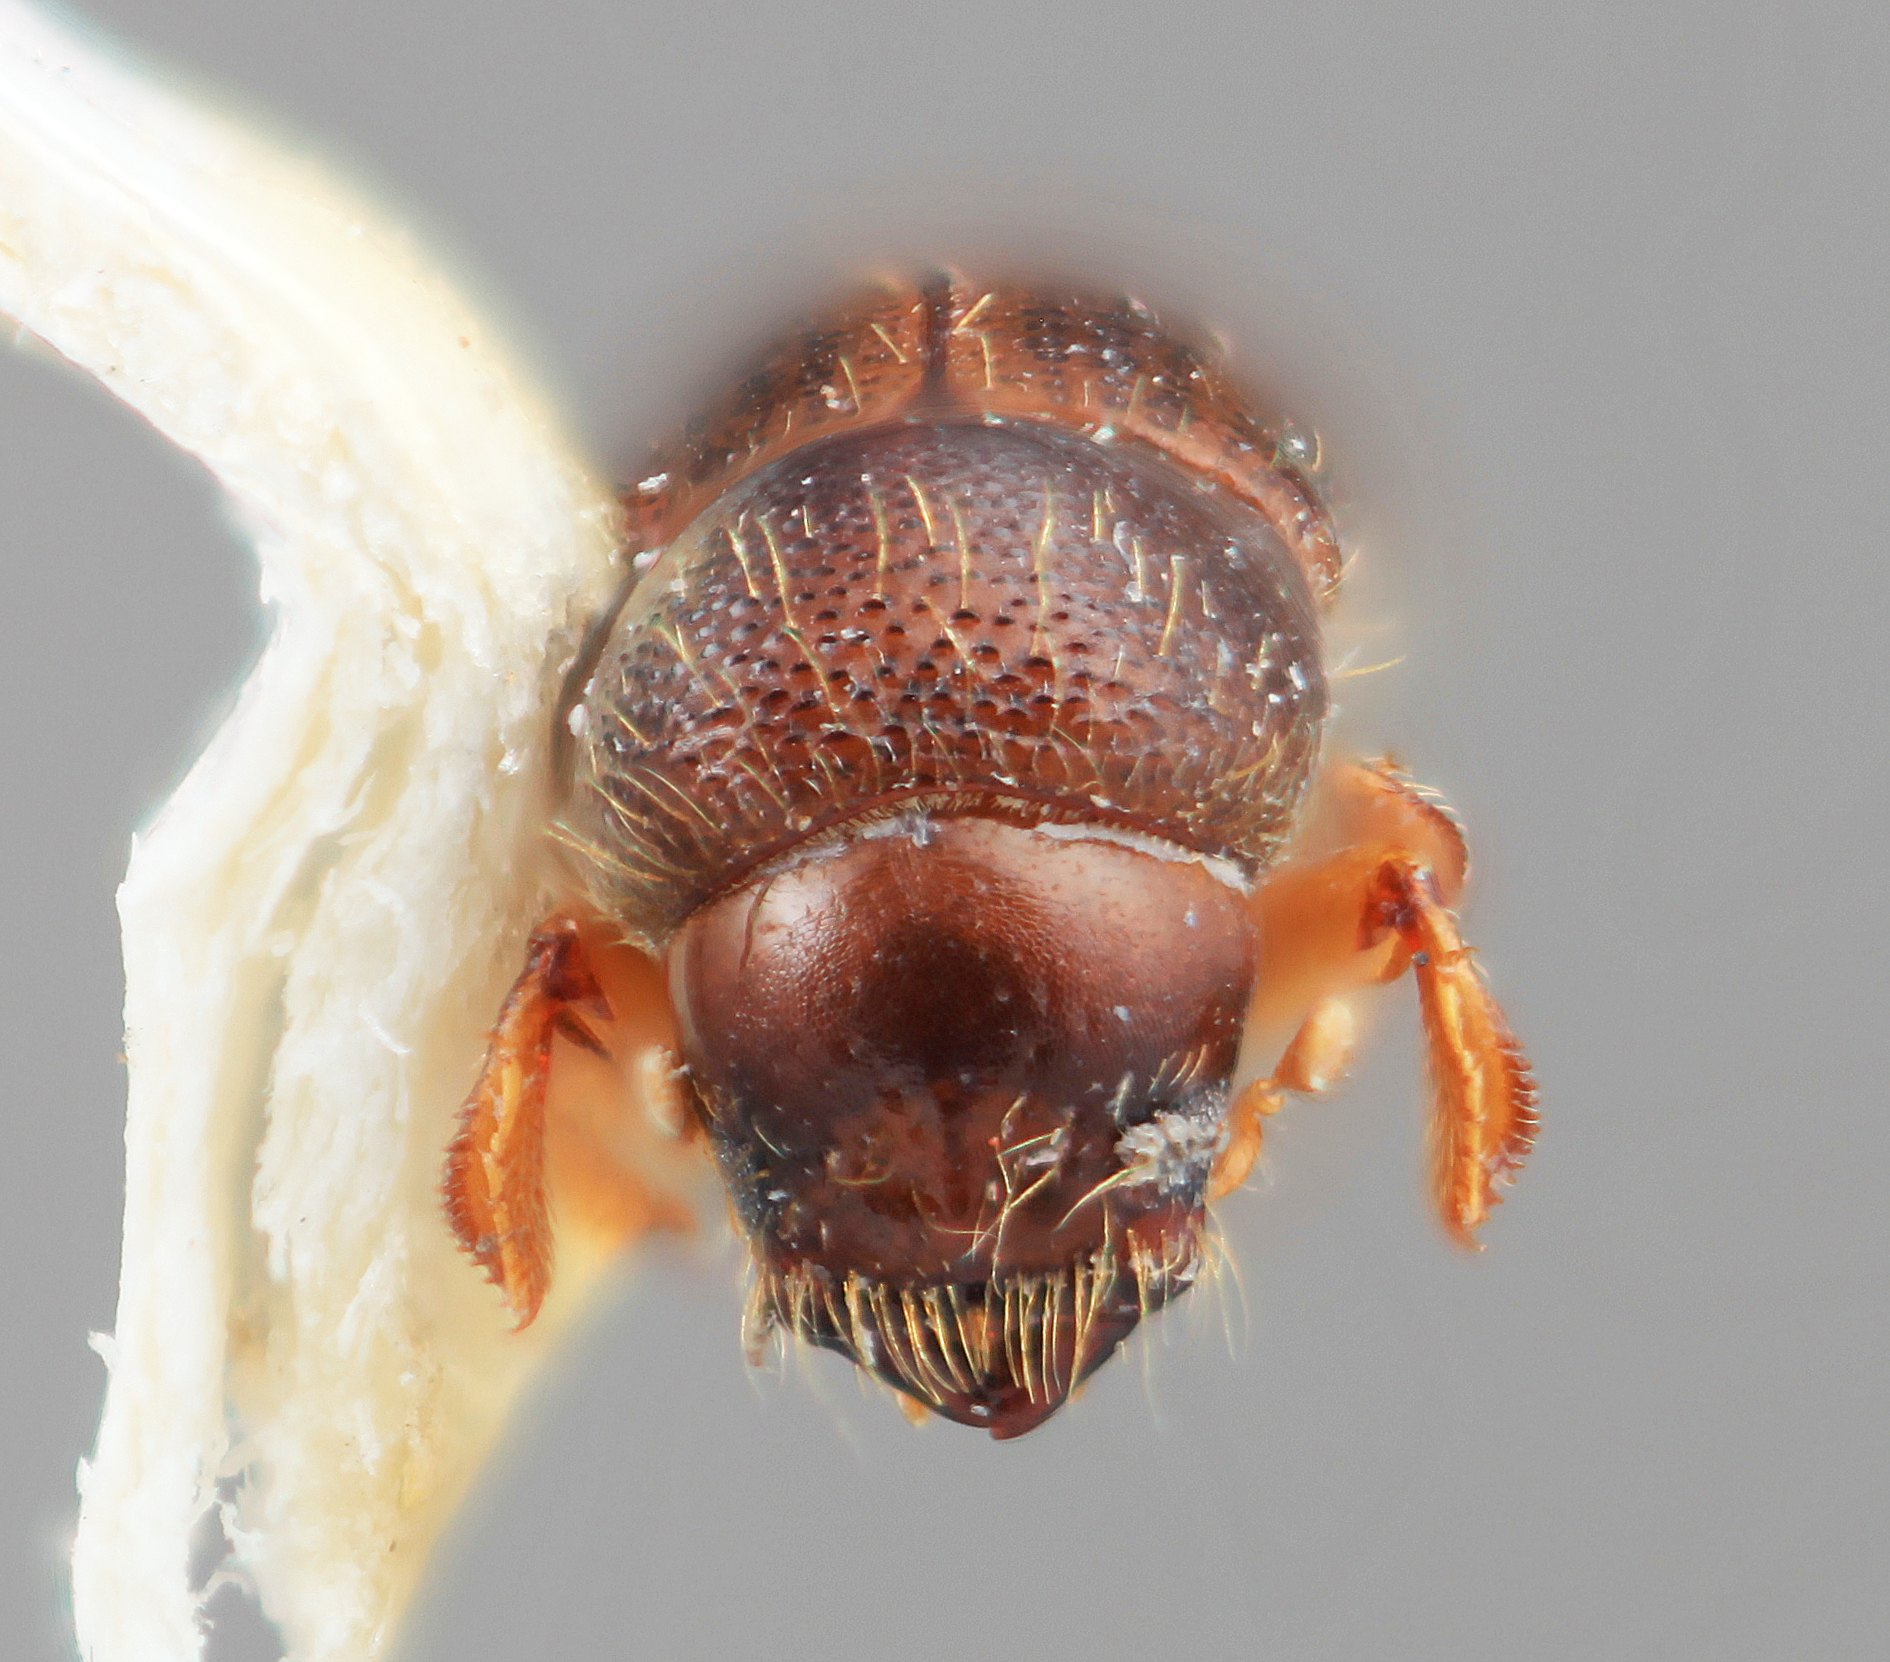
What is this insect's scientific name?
Xyleborus concentus
